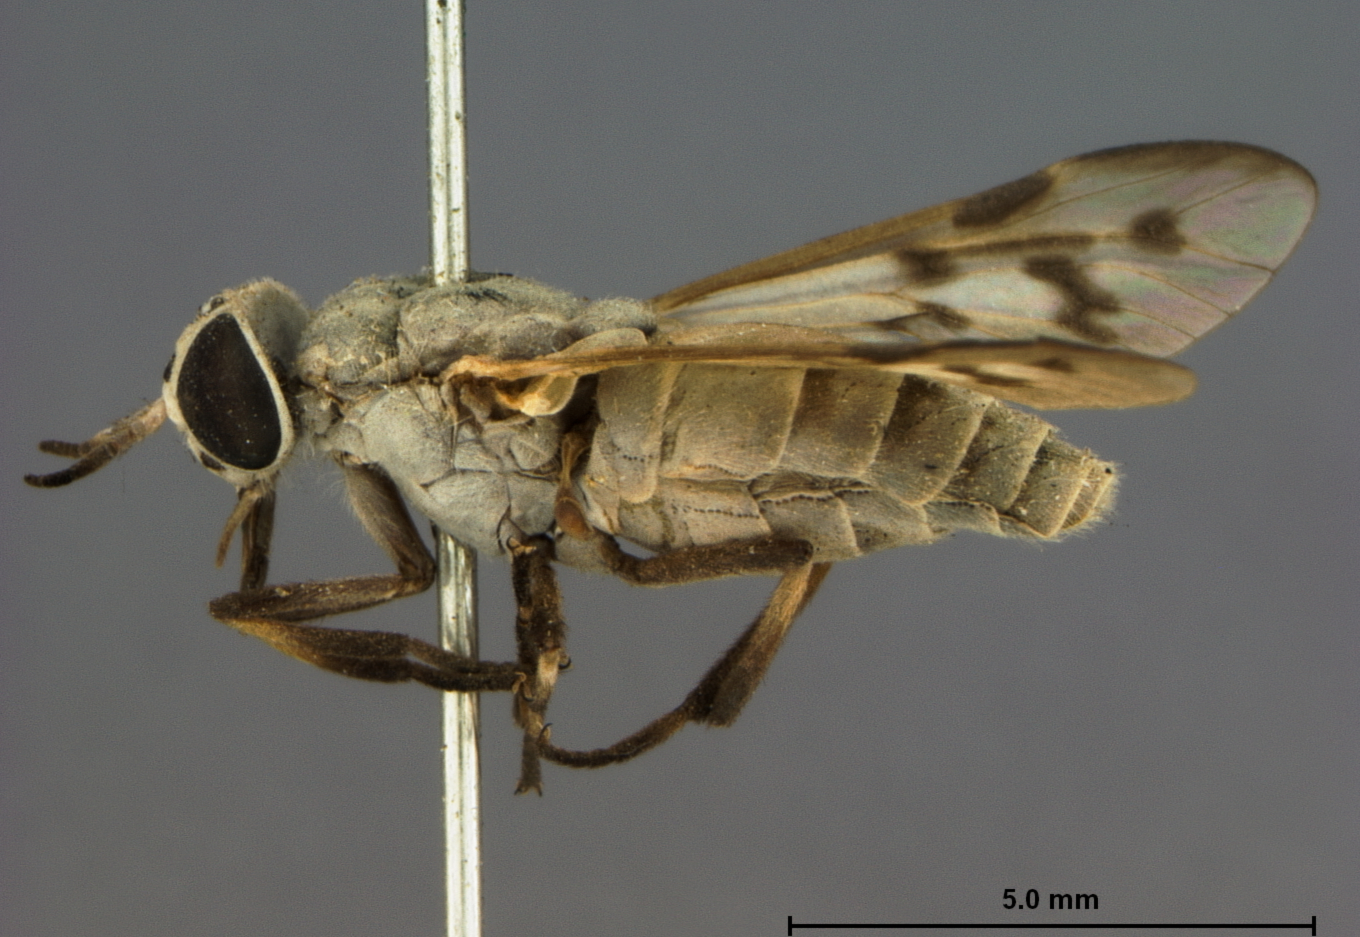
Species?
Silvius sayi
